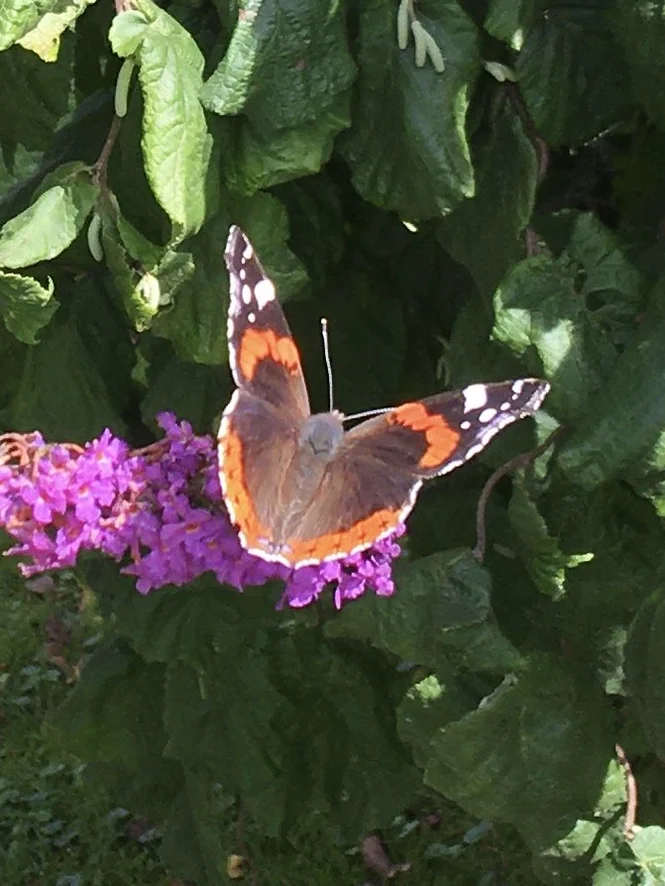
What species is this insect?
Vanessa atalanta
